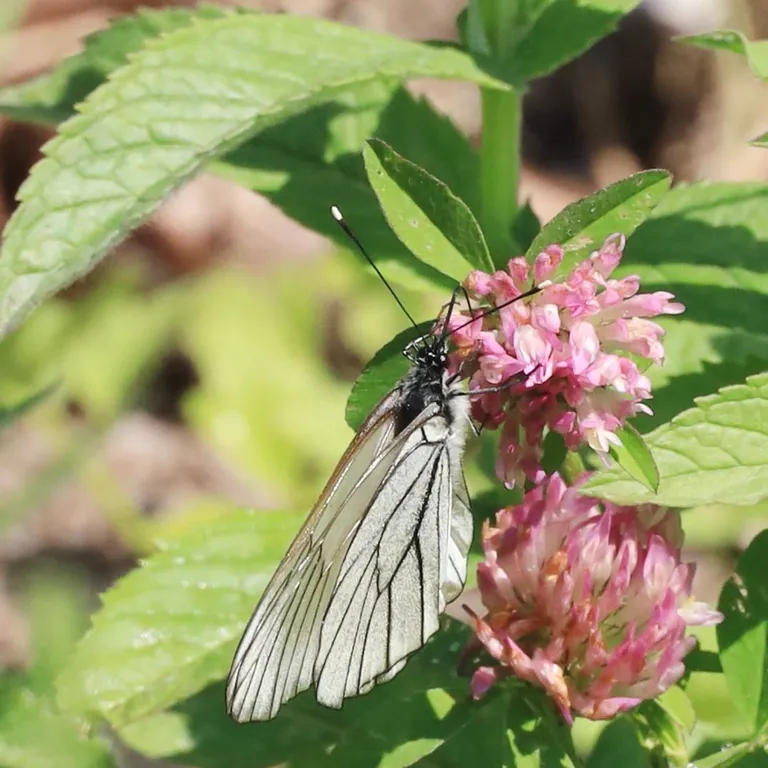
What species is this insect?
Aporia crataegi
